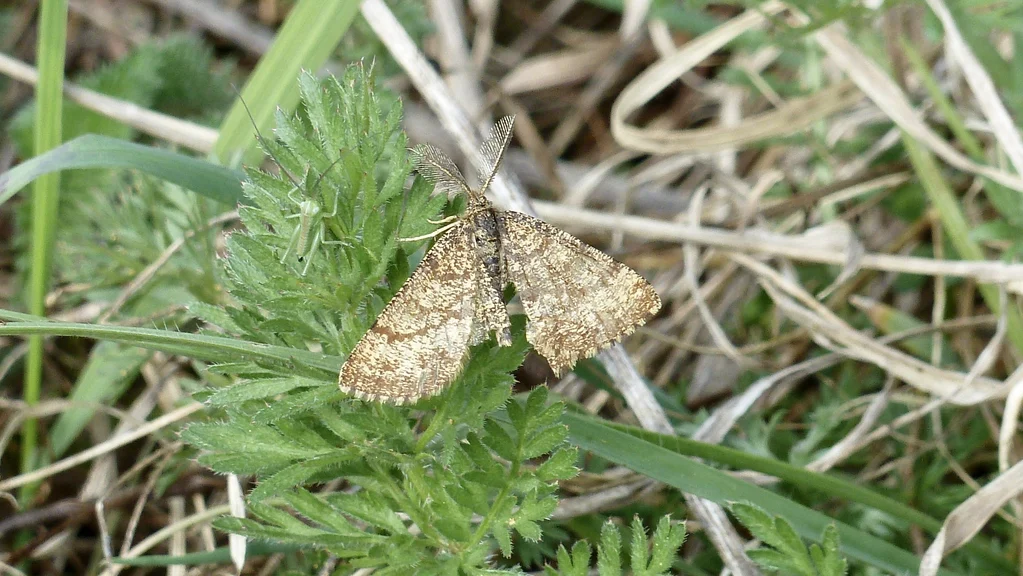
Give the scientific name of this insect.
Ematurga atomaria
